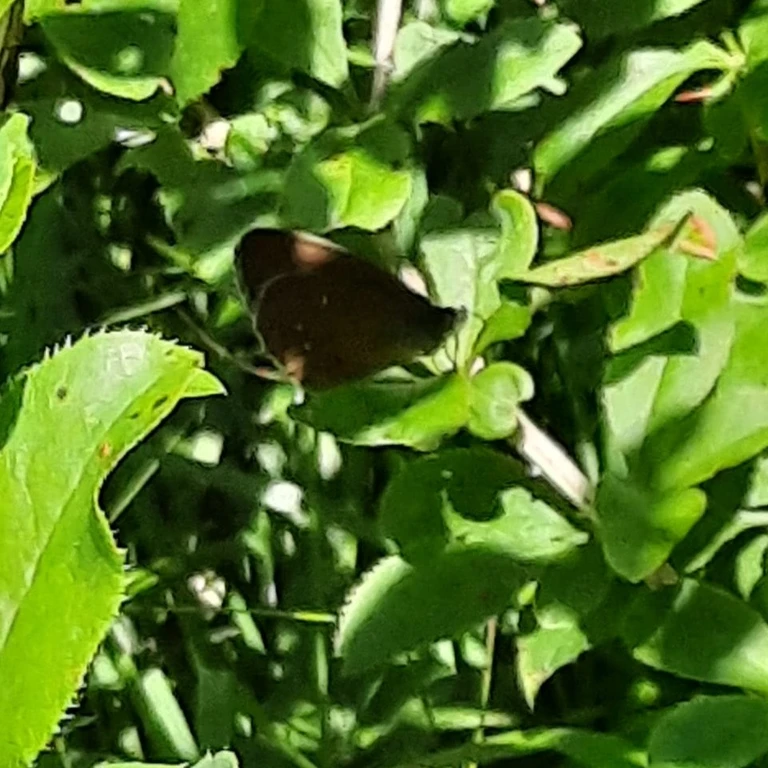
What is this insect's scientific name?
Aphantopus hyperantus
